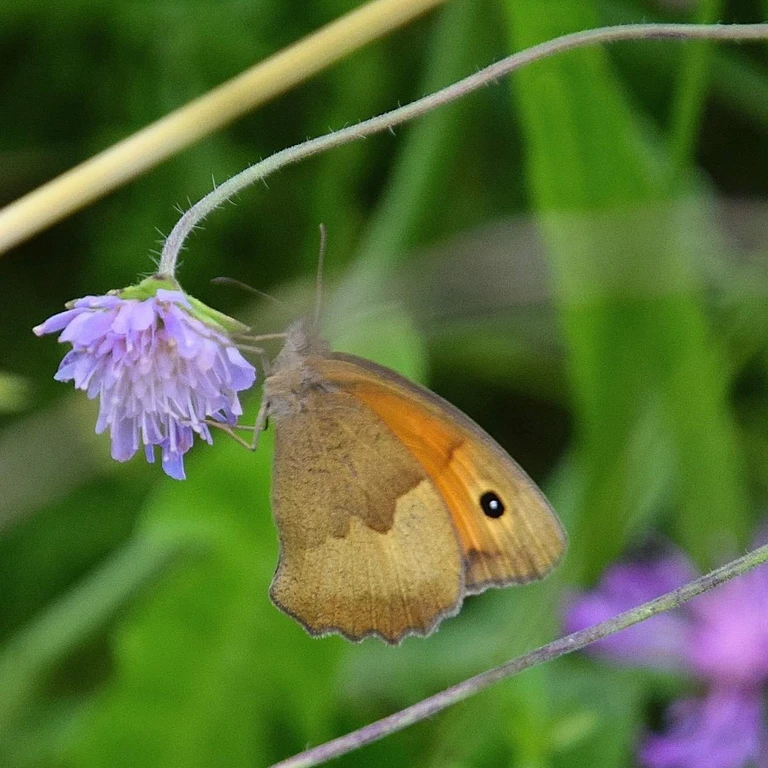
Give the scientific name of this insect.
Maniola jurtina
